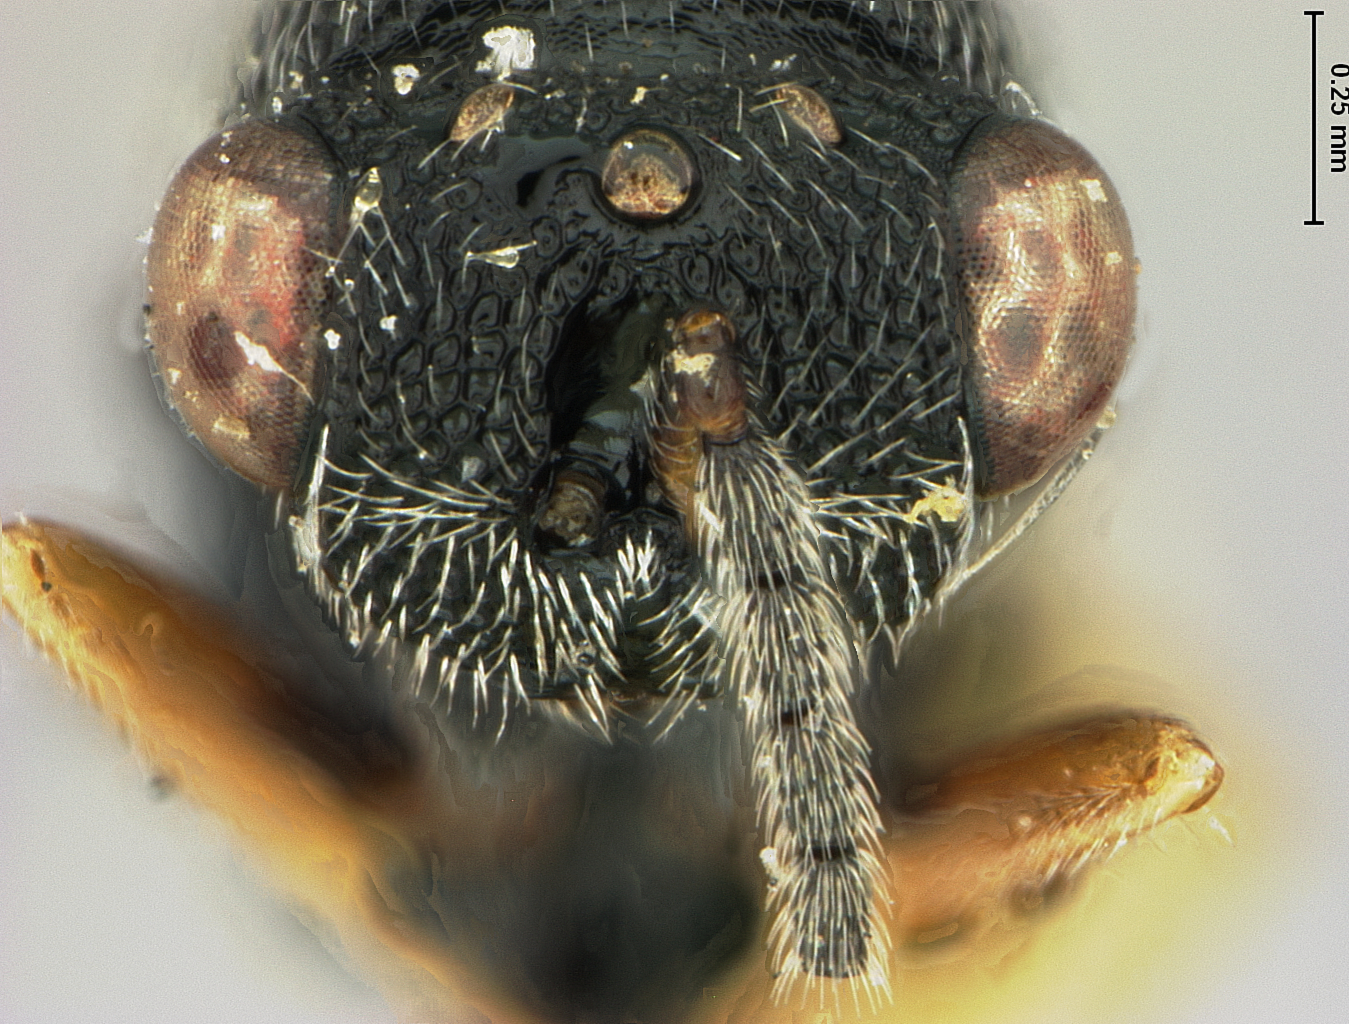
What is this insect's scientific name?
Eurytoma tylodermatis
